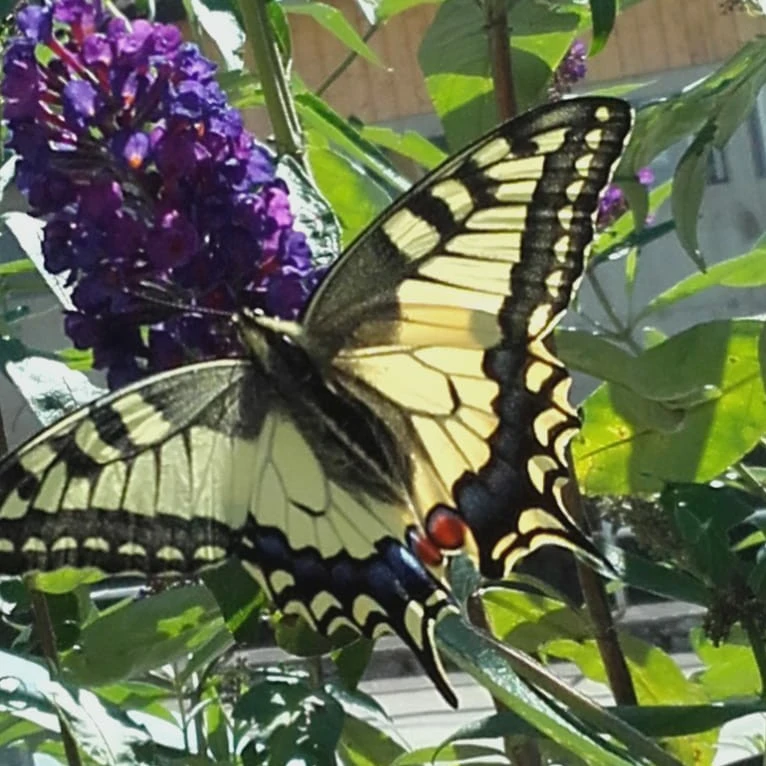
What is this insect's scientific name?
Papilio machaon
